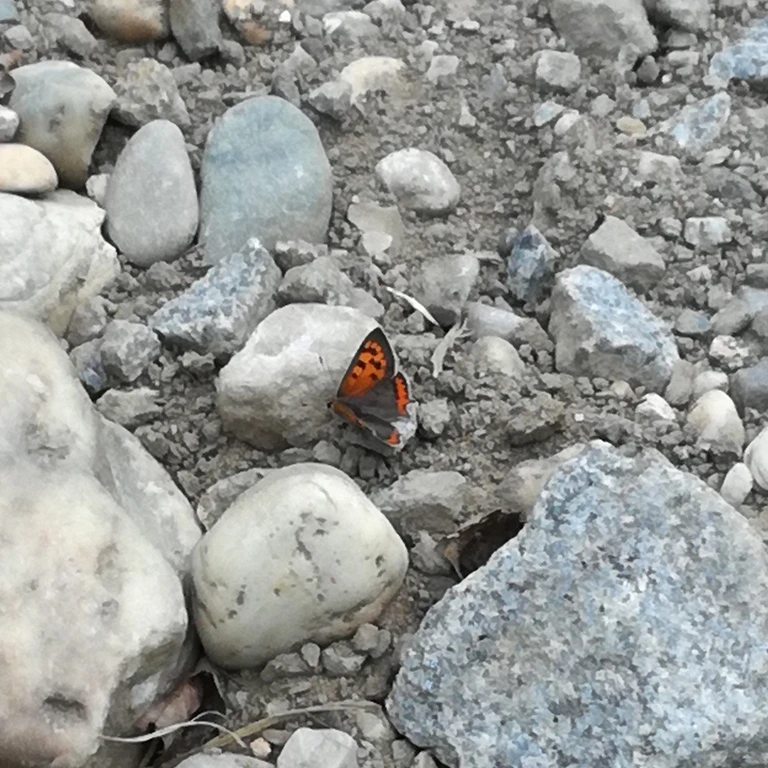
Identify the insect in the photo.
Lycaena phlaeas
